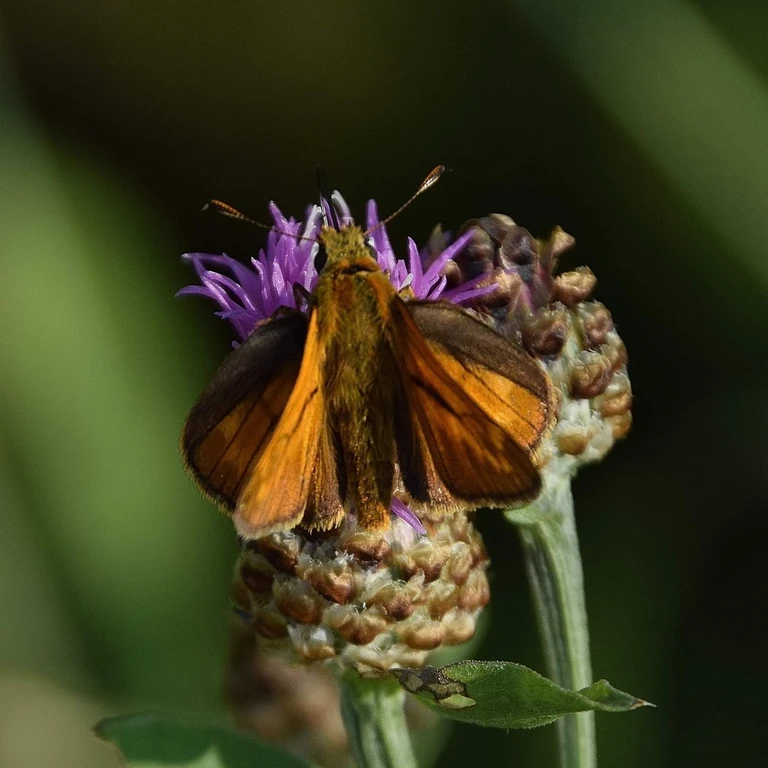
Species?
Ochlodes sylvanus (also Ochlodes venata)
